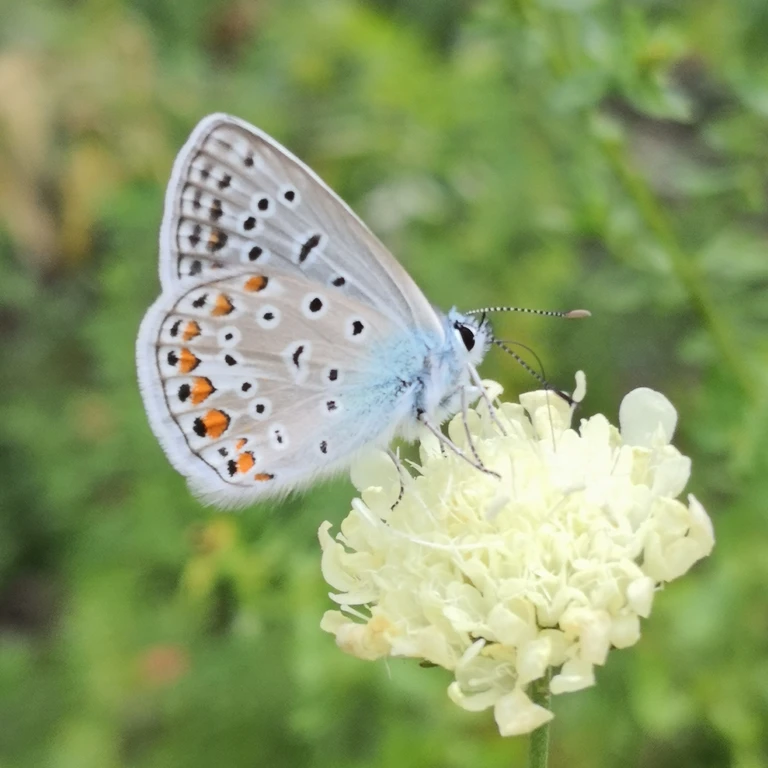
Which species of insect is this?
Polyommatus icarus
